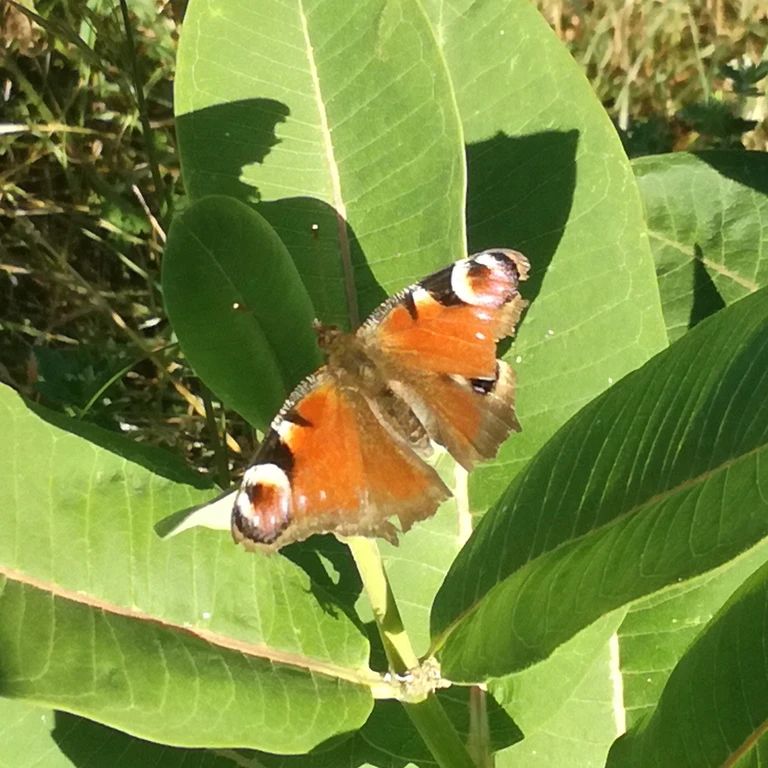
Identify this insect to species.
Aglais io
